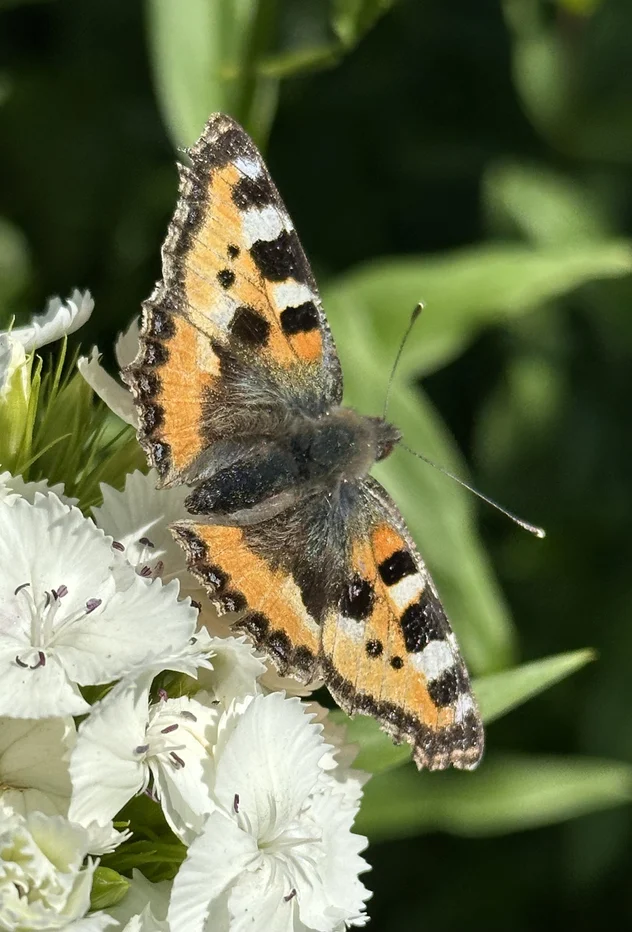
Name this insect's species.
Aglais urticae
